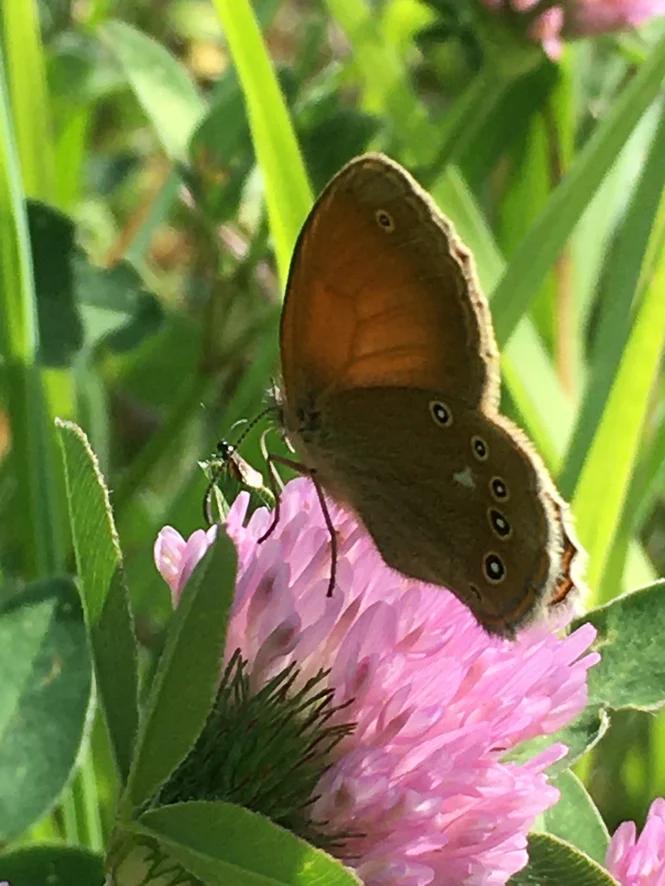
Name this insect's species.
Coenonympha glycerion (also Coenonympha iphis)
